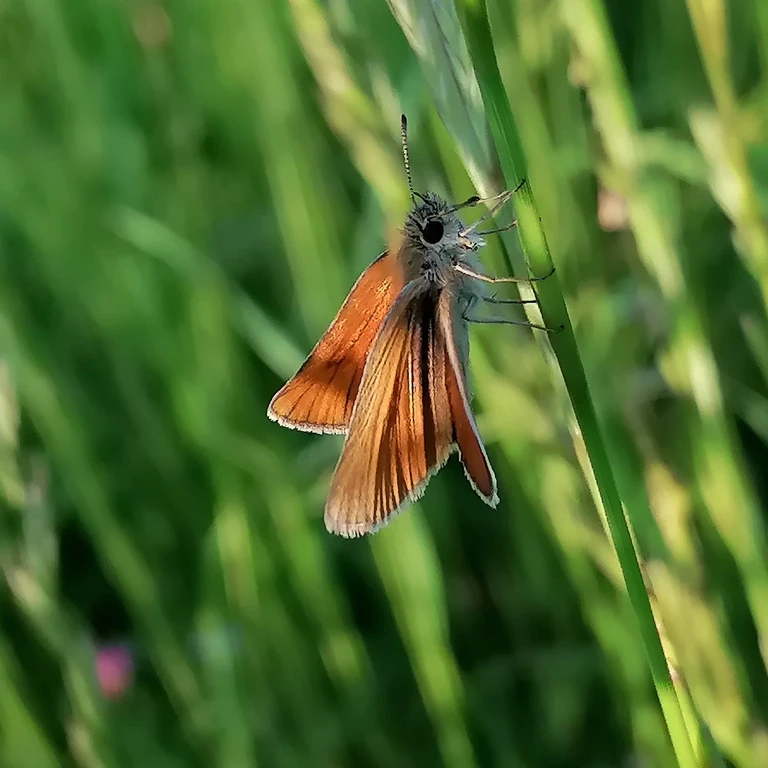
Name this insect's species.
Thymelicus lineola
